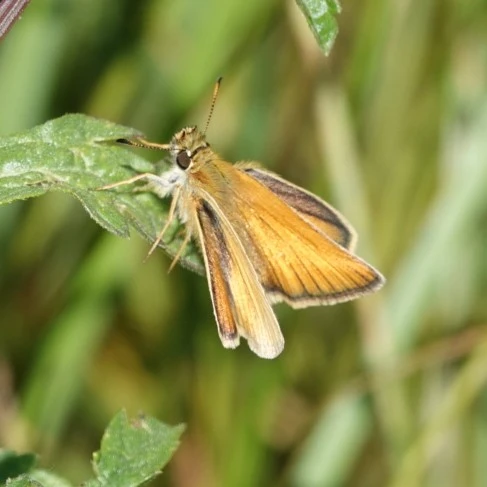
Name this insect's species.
Thymelicus lineola
